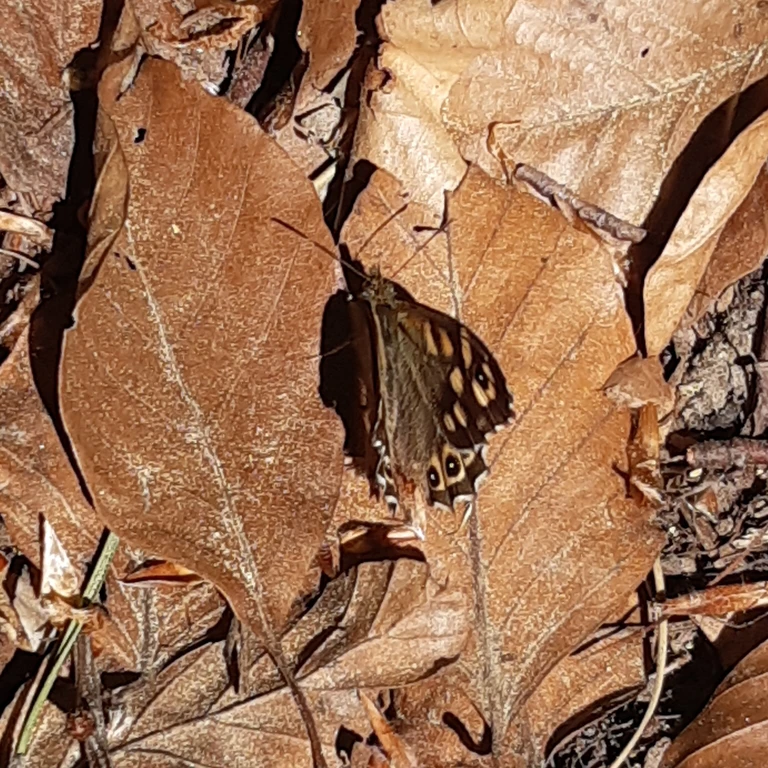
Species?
Pararge aegeria
